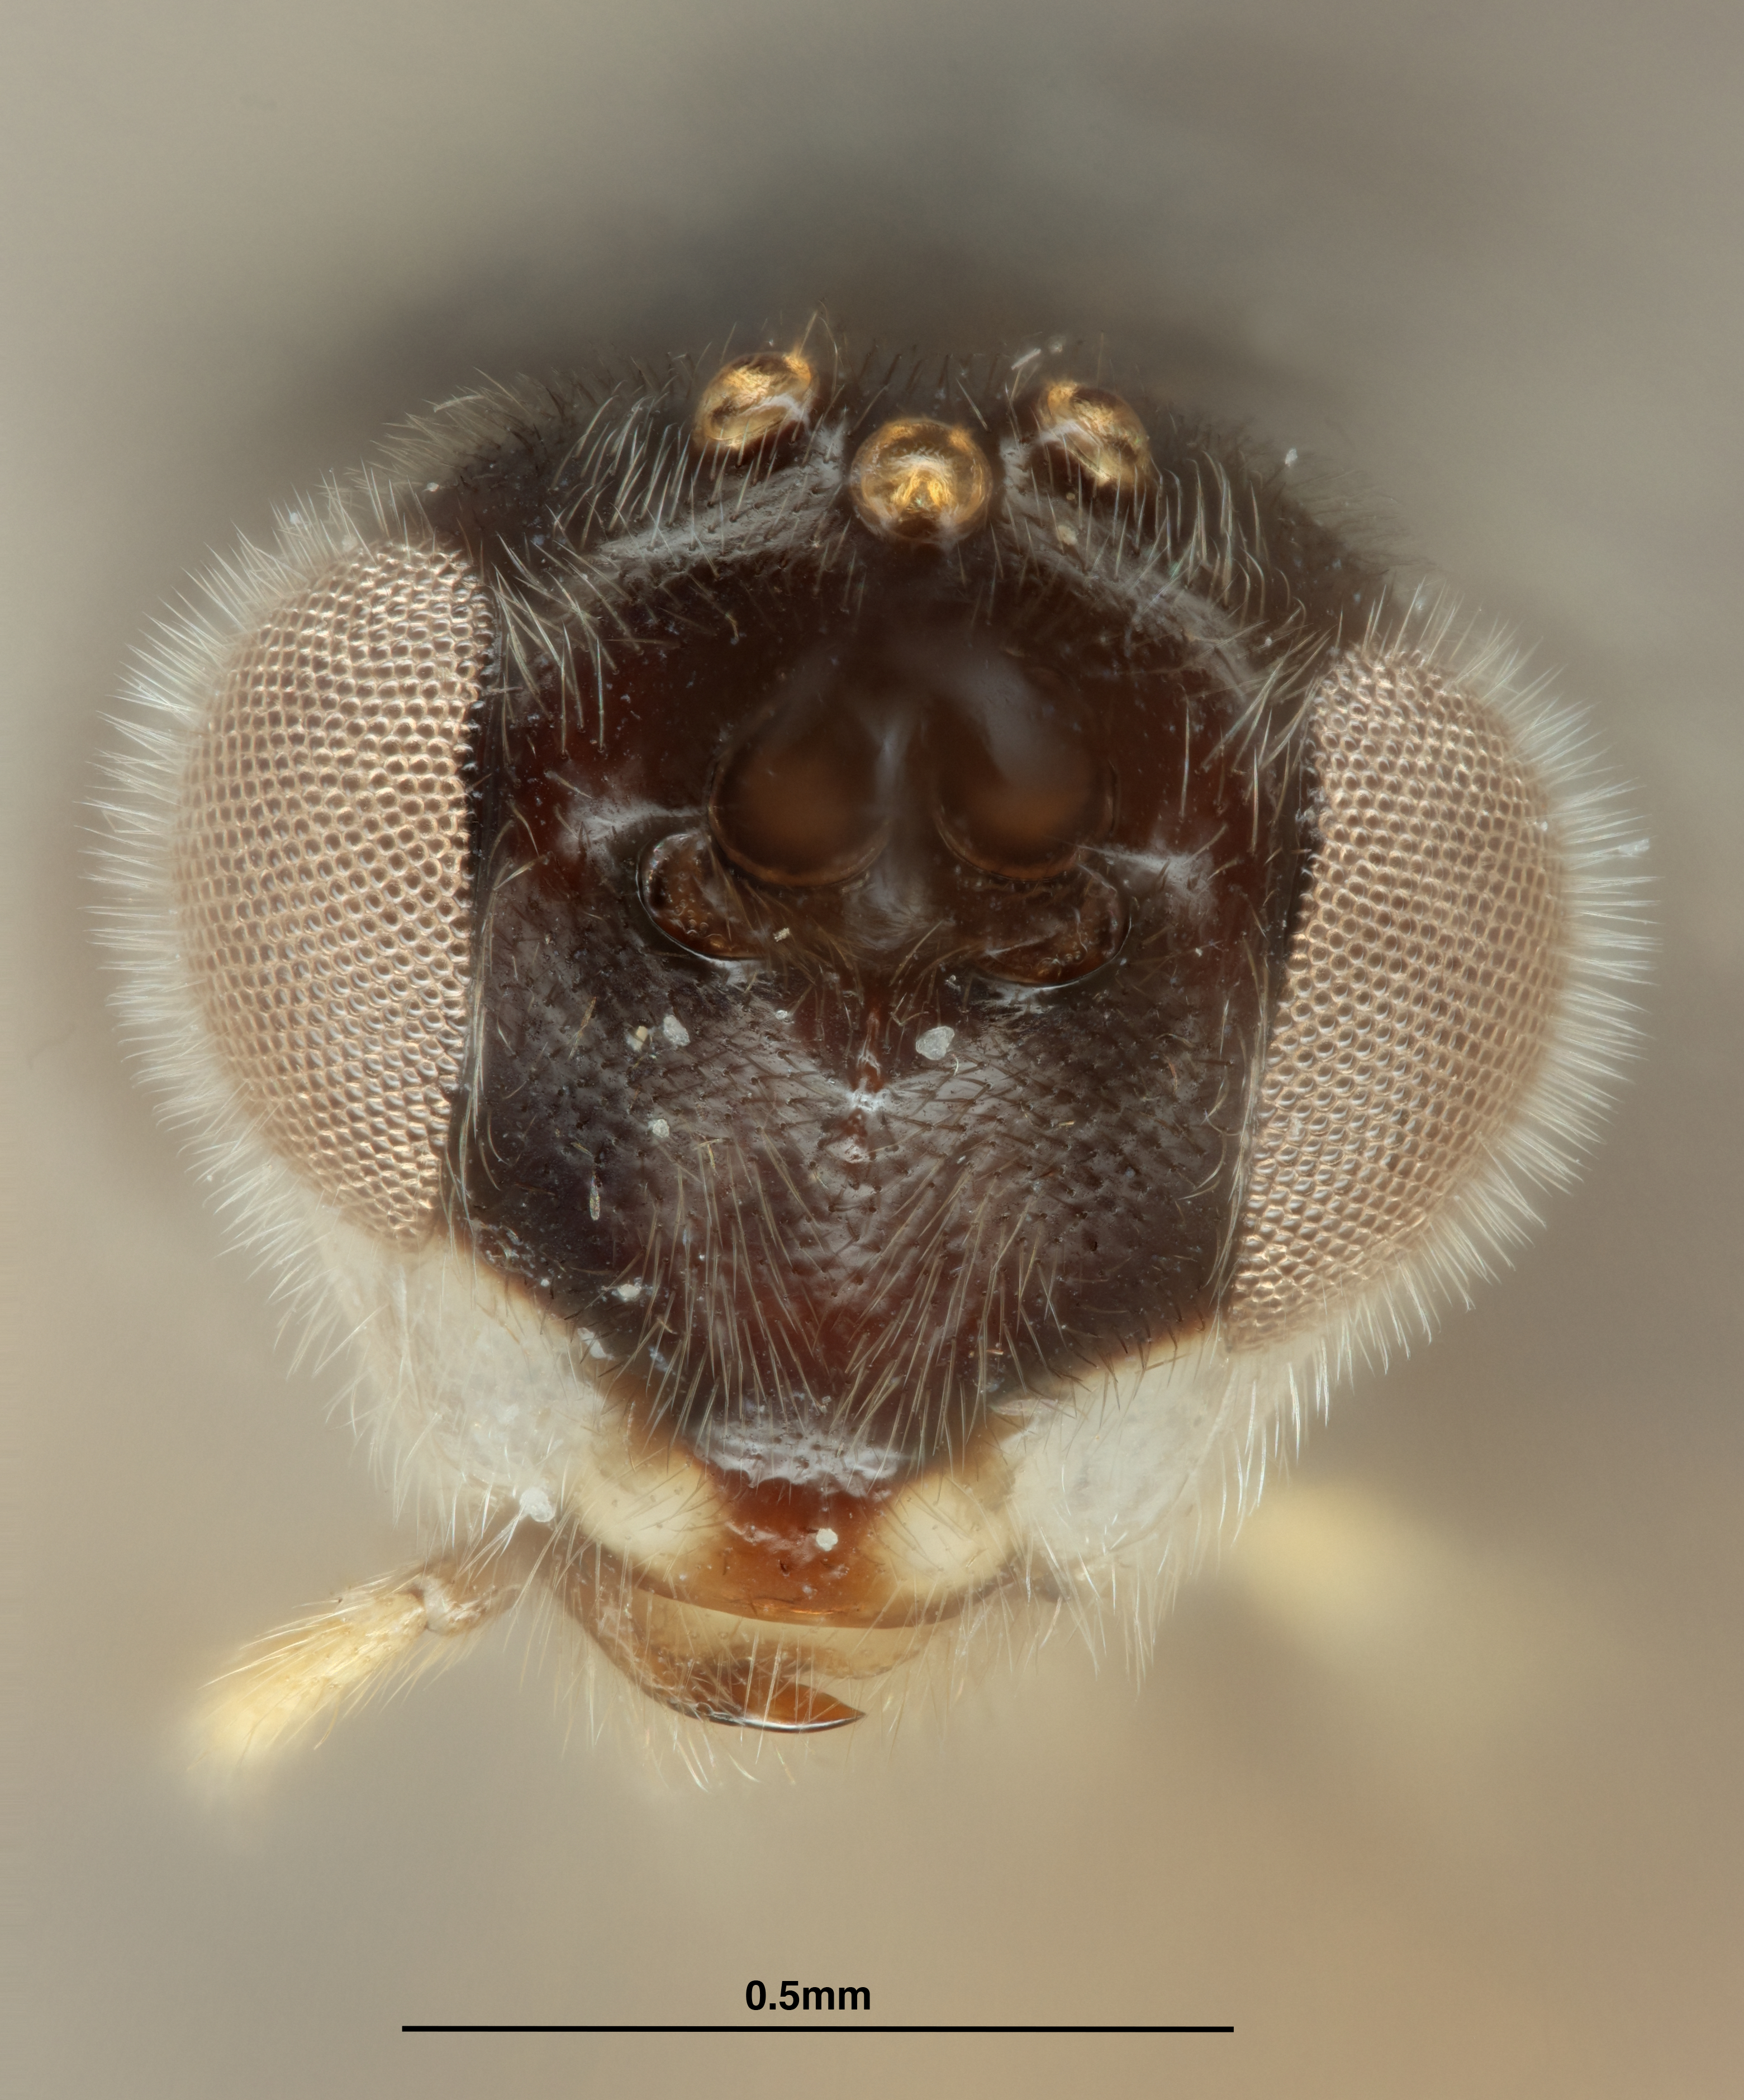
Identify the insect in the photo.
Alphomelon brachymacher
